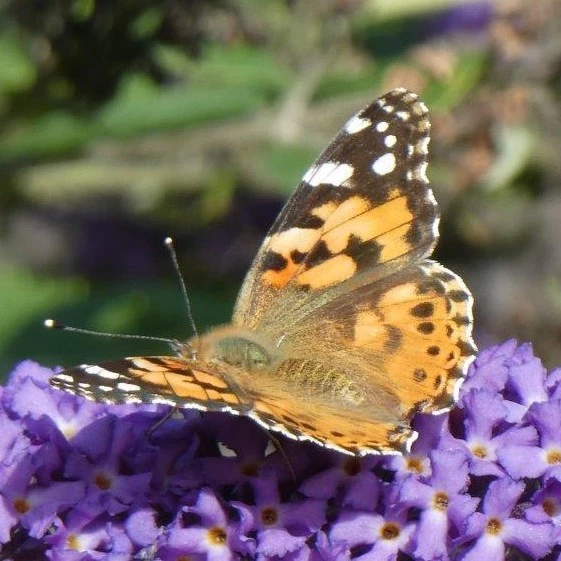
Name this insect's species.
Vanessa cardui
